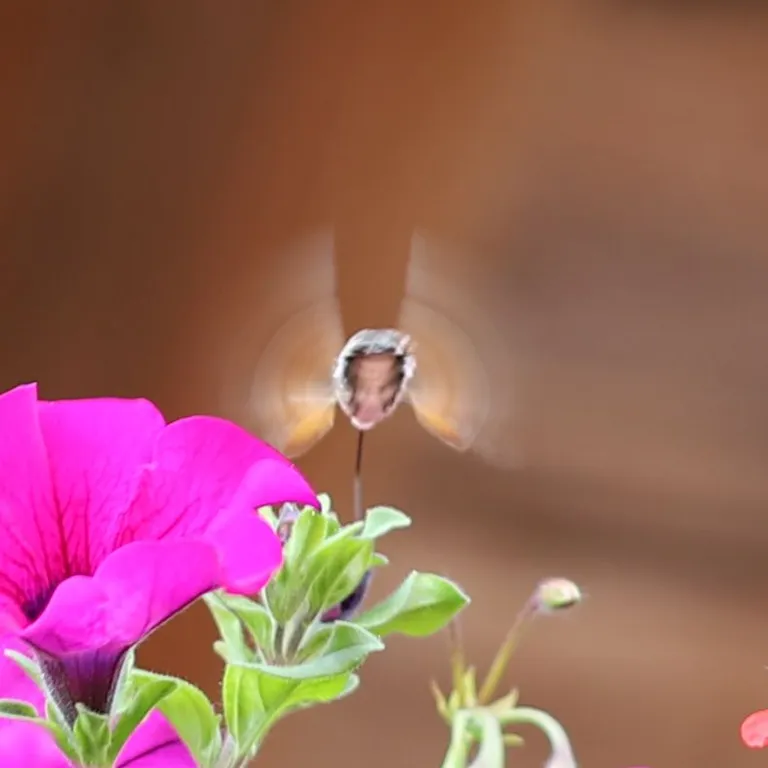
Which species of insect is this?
Macroglossum stellatarum
